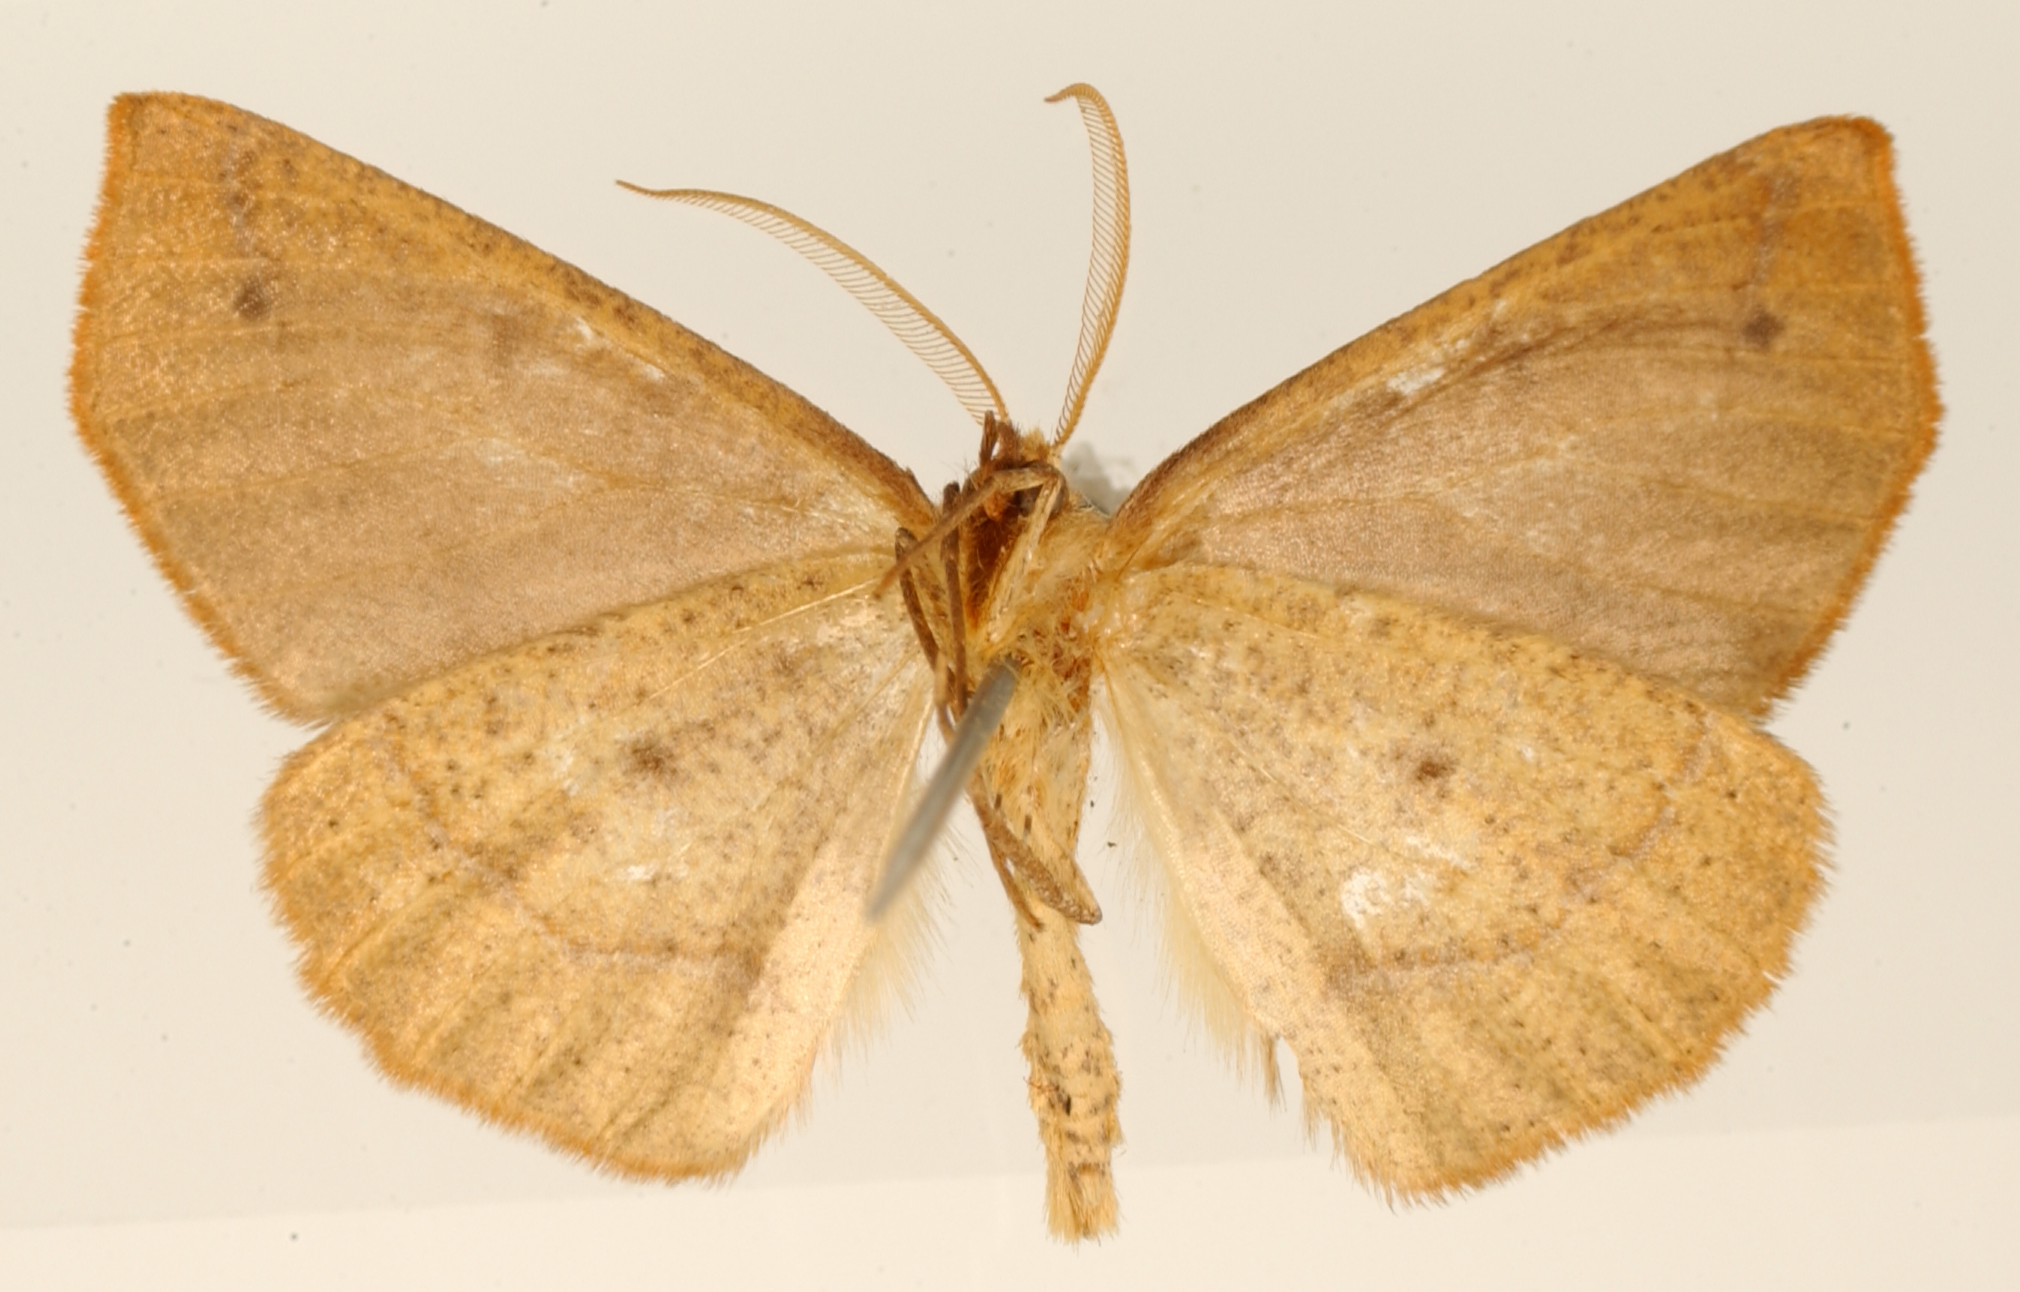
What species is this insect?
Cannagara sagiva
